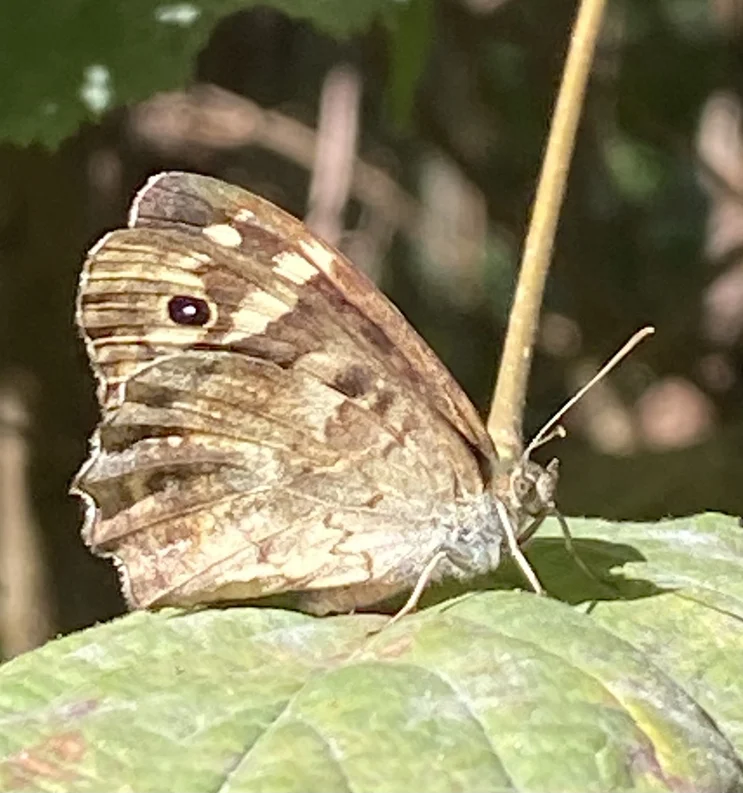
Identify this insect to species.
Pararge aegeria
